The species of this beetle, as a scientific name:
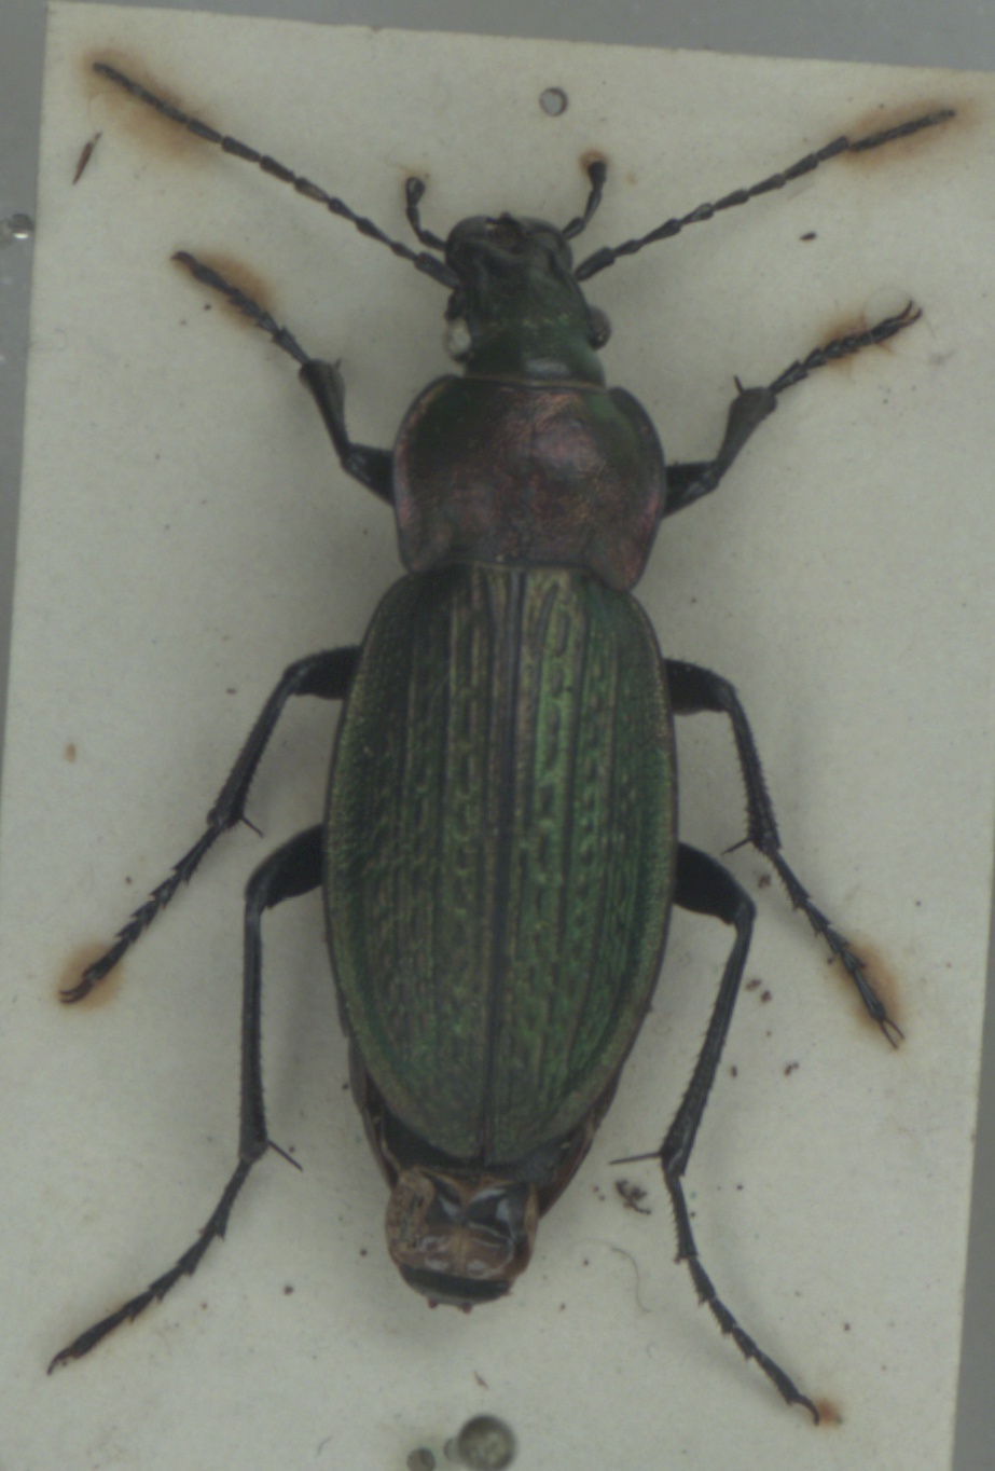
Carabus monilis
